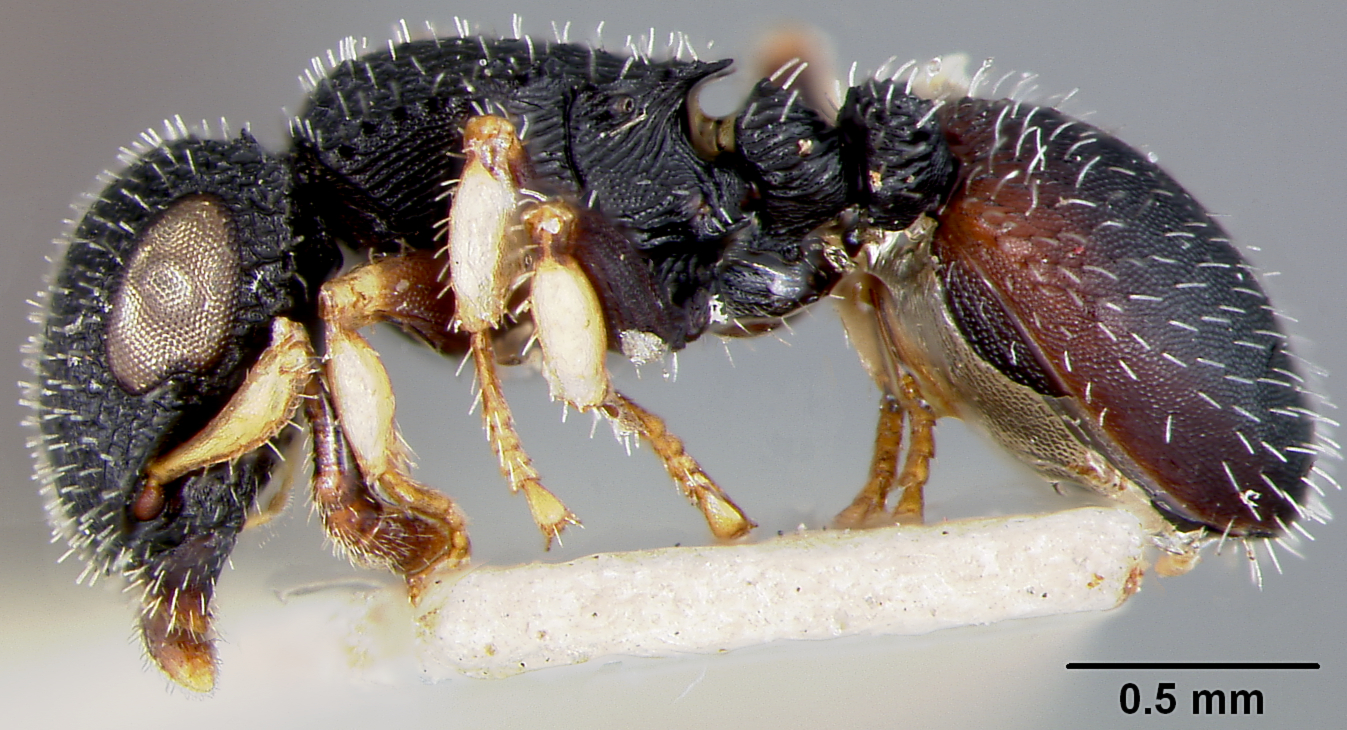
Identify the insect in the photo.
Cataulacus traegaordhi
